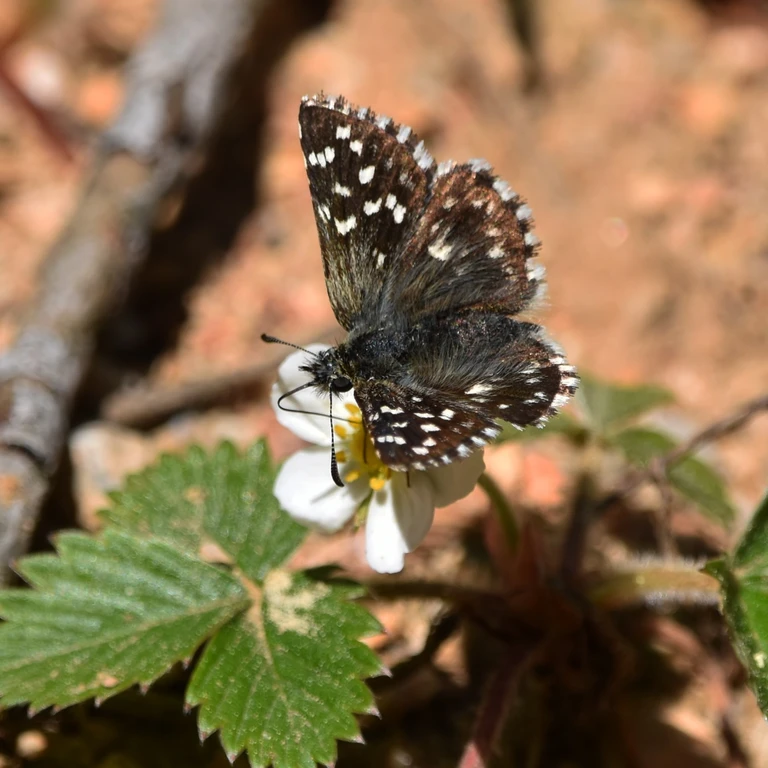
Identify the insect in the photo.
Pyrgus malvae
